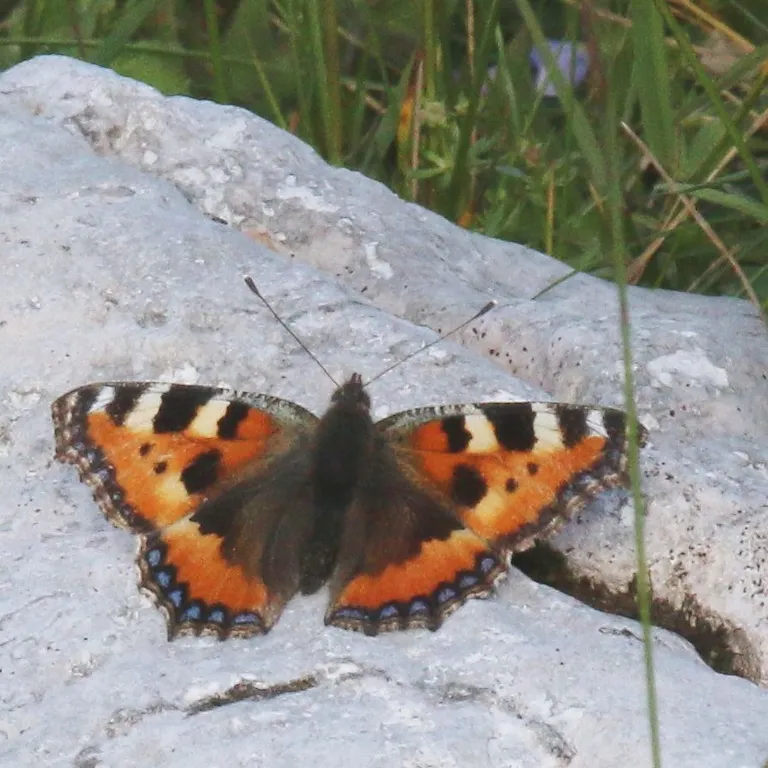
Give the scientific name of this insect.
Aglais urticae
